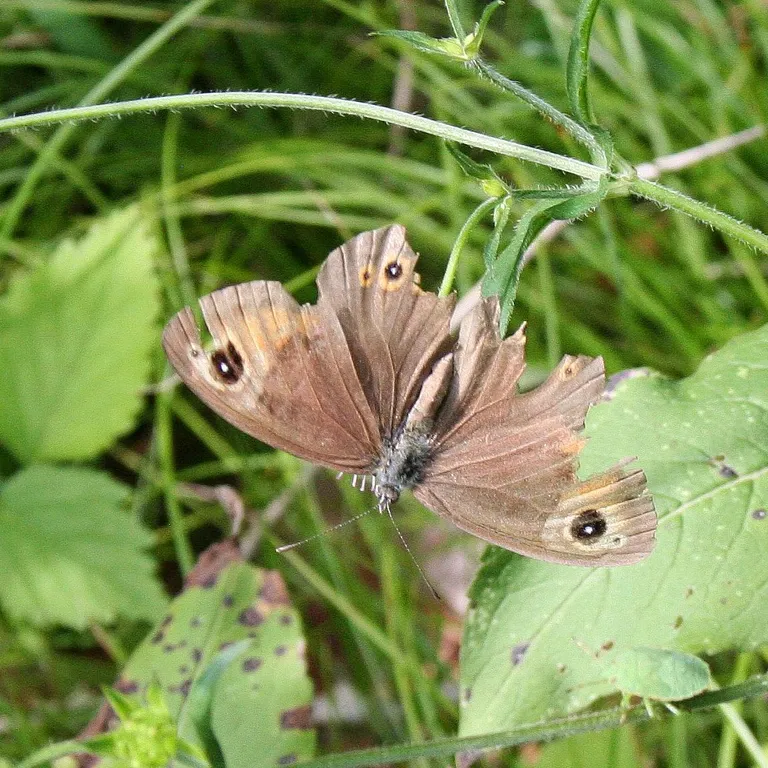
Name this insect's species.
Lasiommata maera (also Pararge maera)
